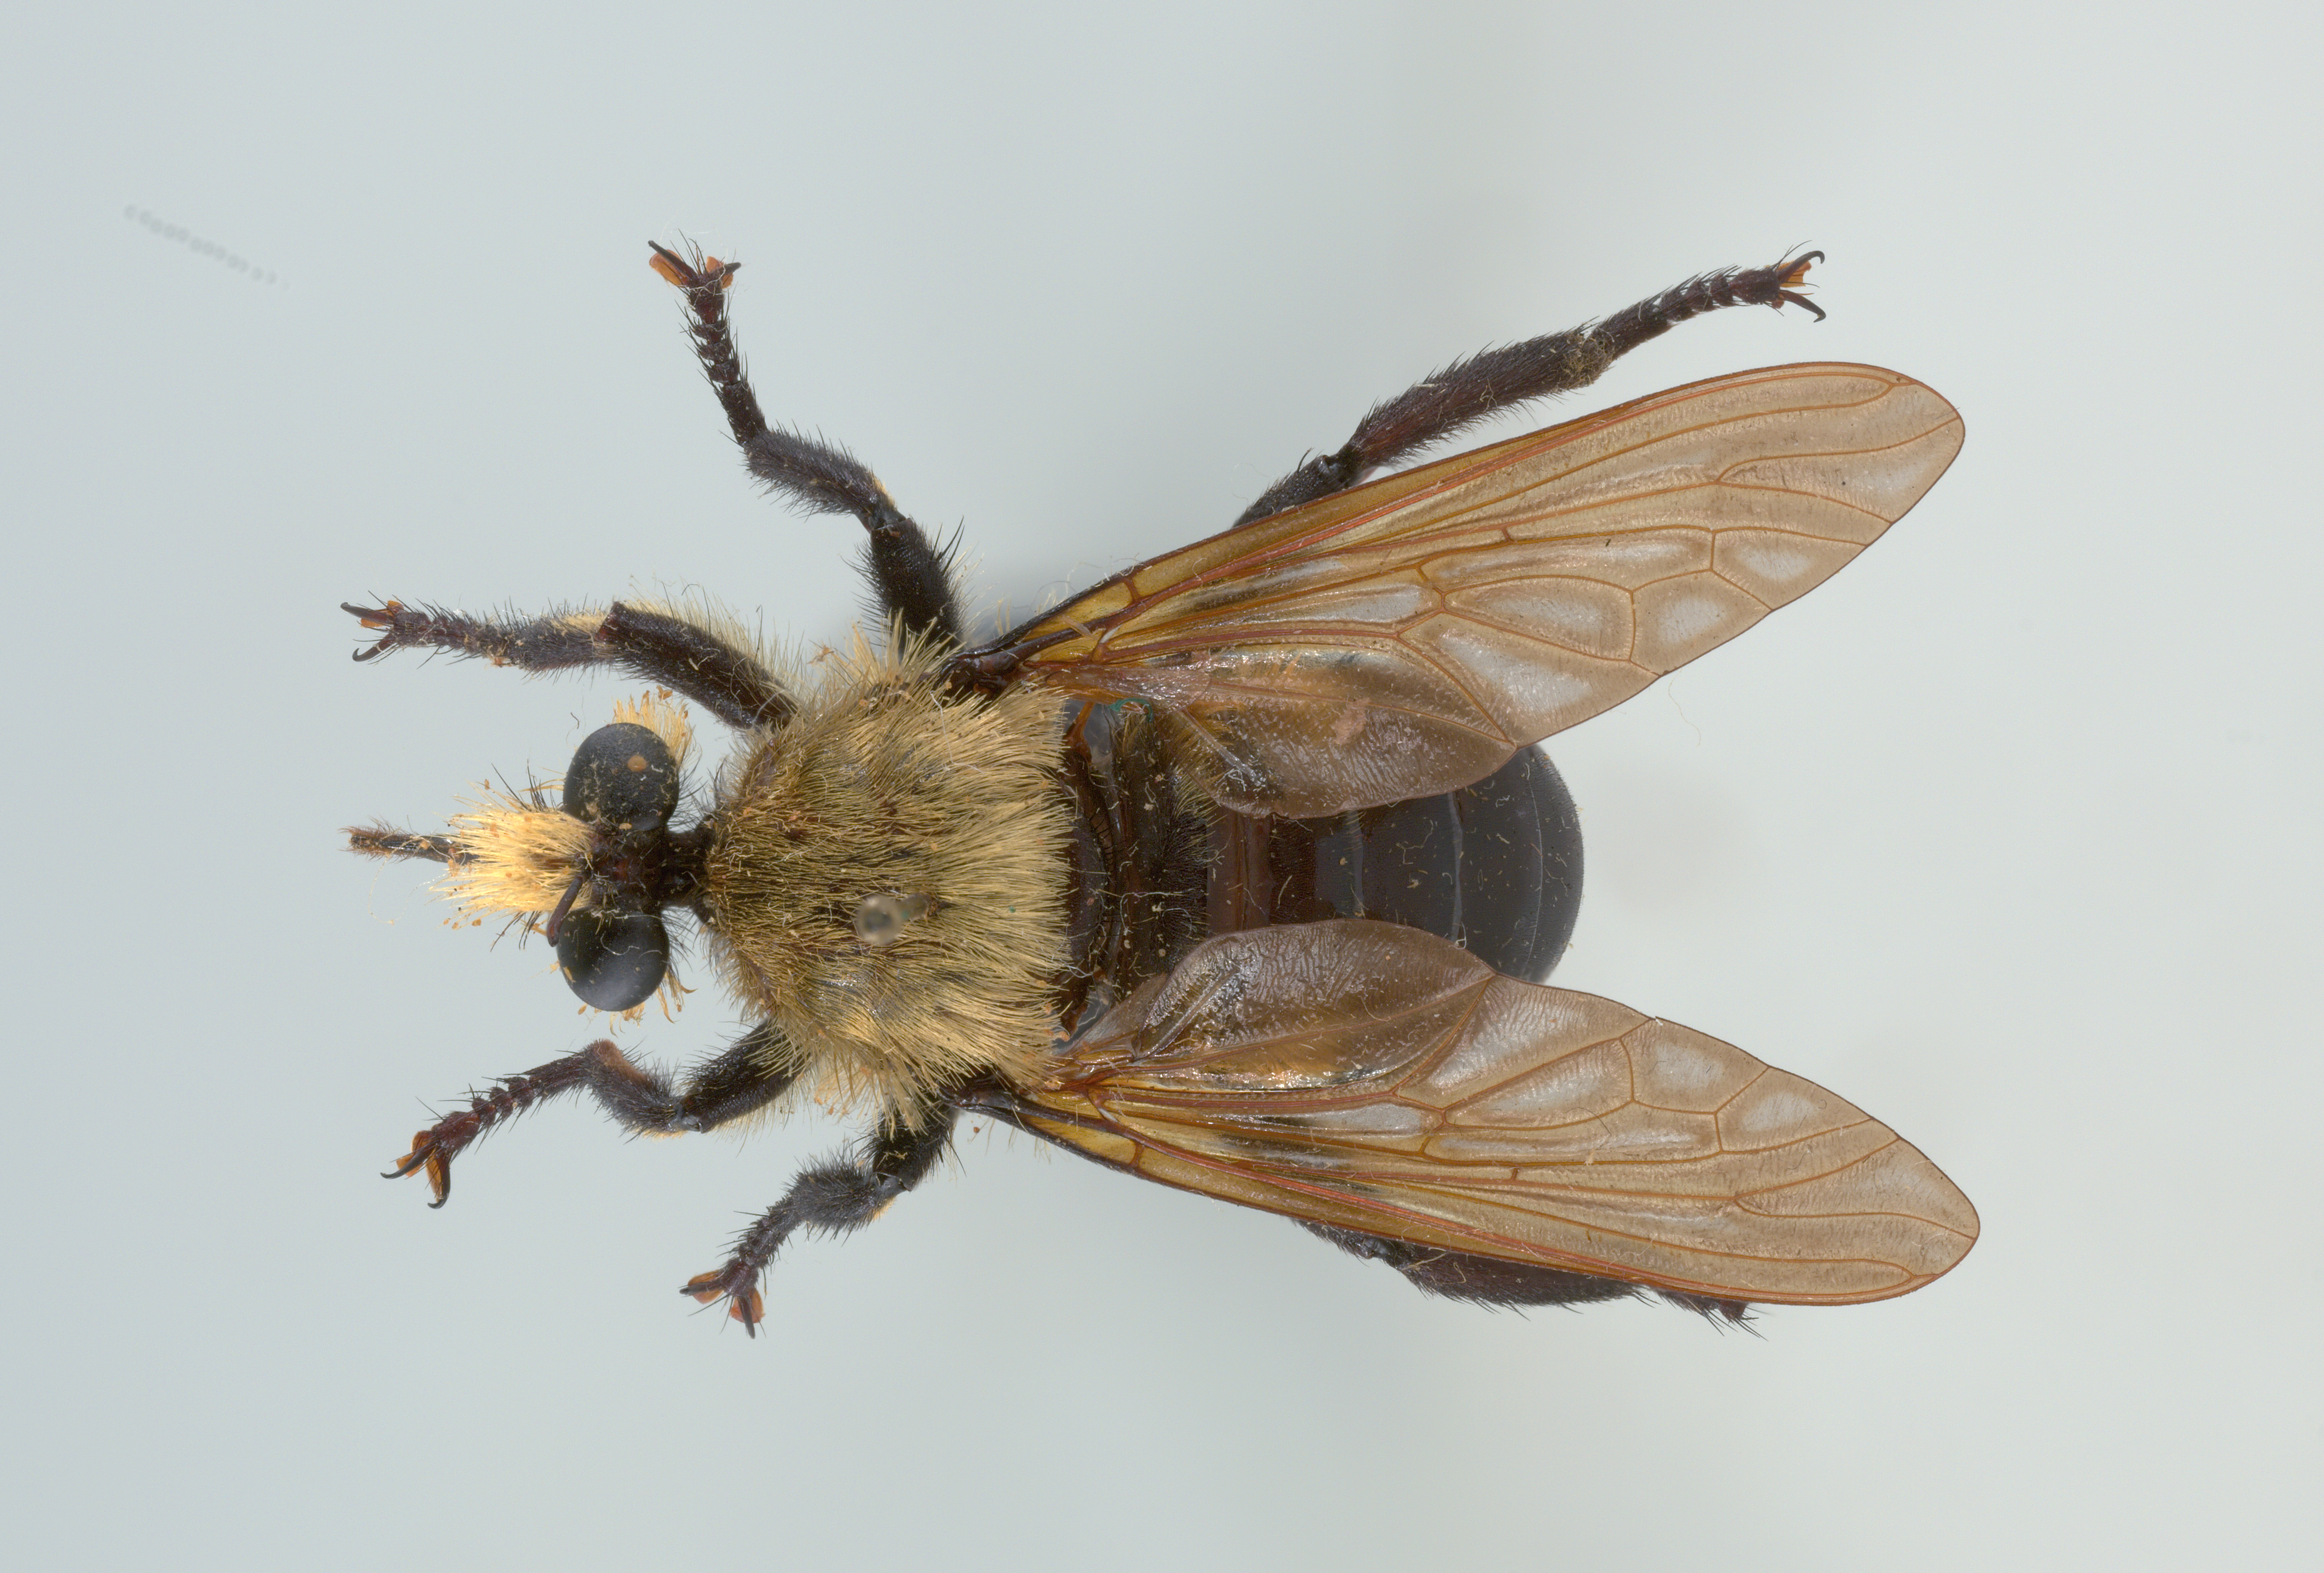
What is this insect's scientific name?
Laphria apila
